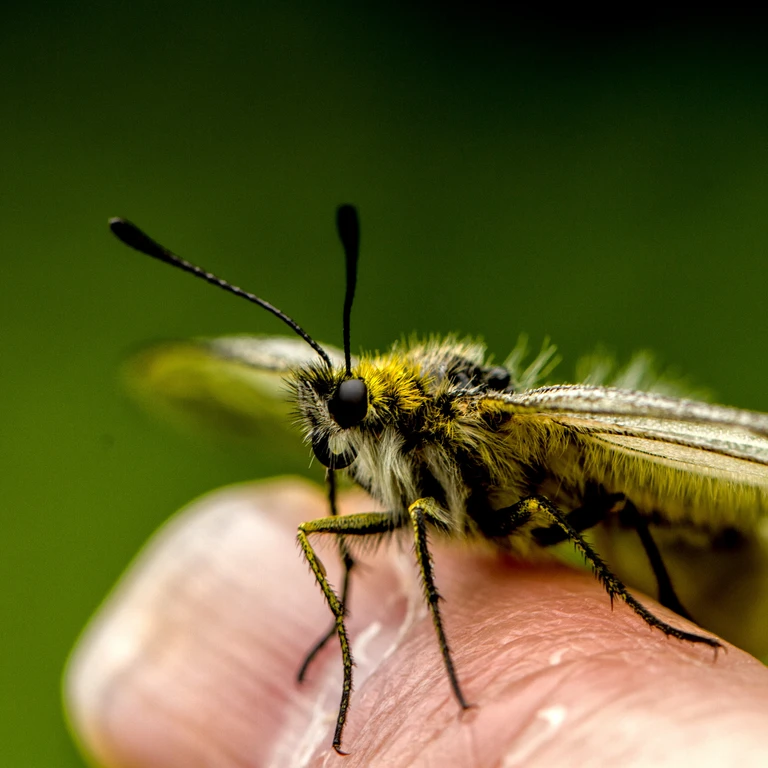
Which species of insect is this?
Parnassius mnemosyne
